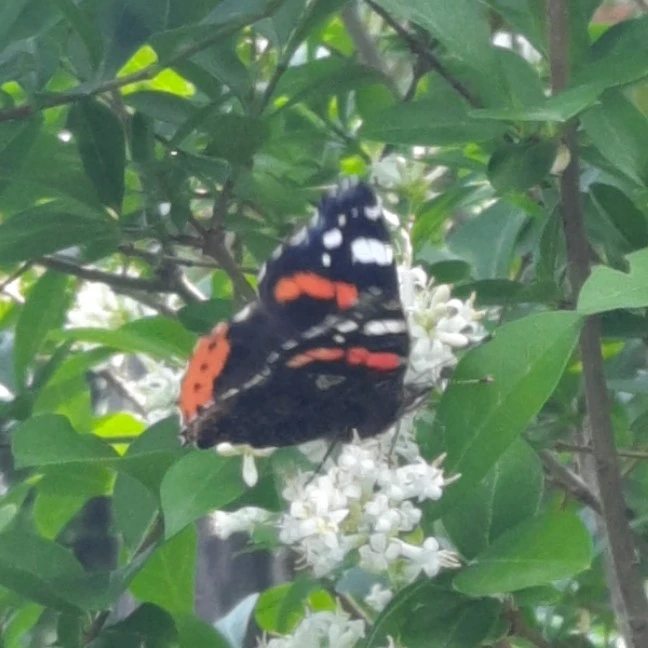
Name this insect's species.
Vanessa atalanta
